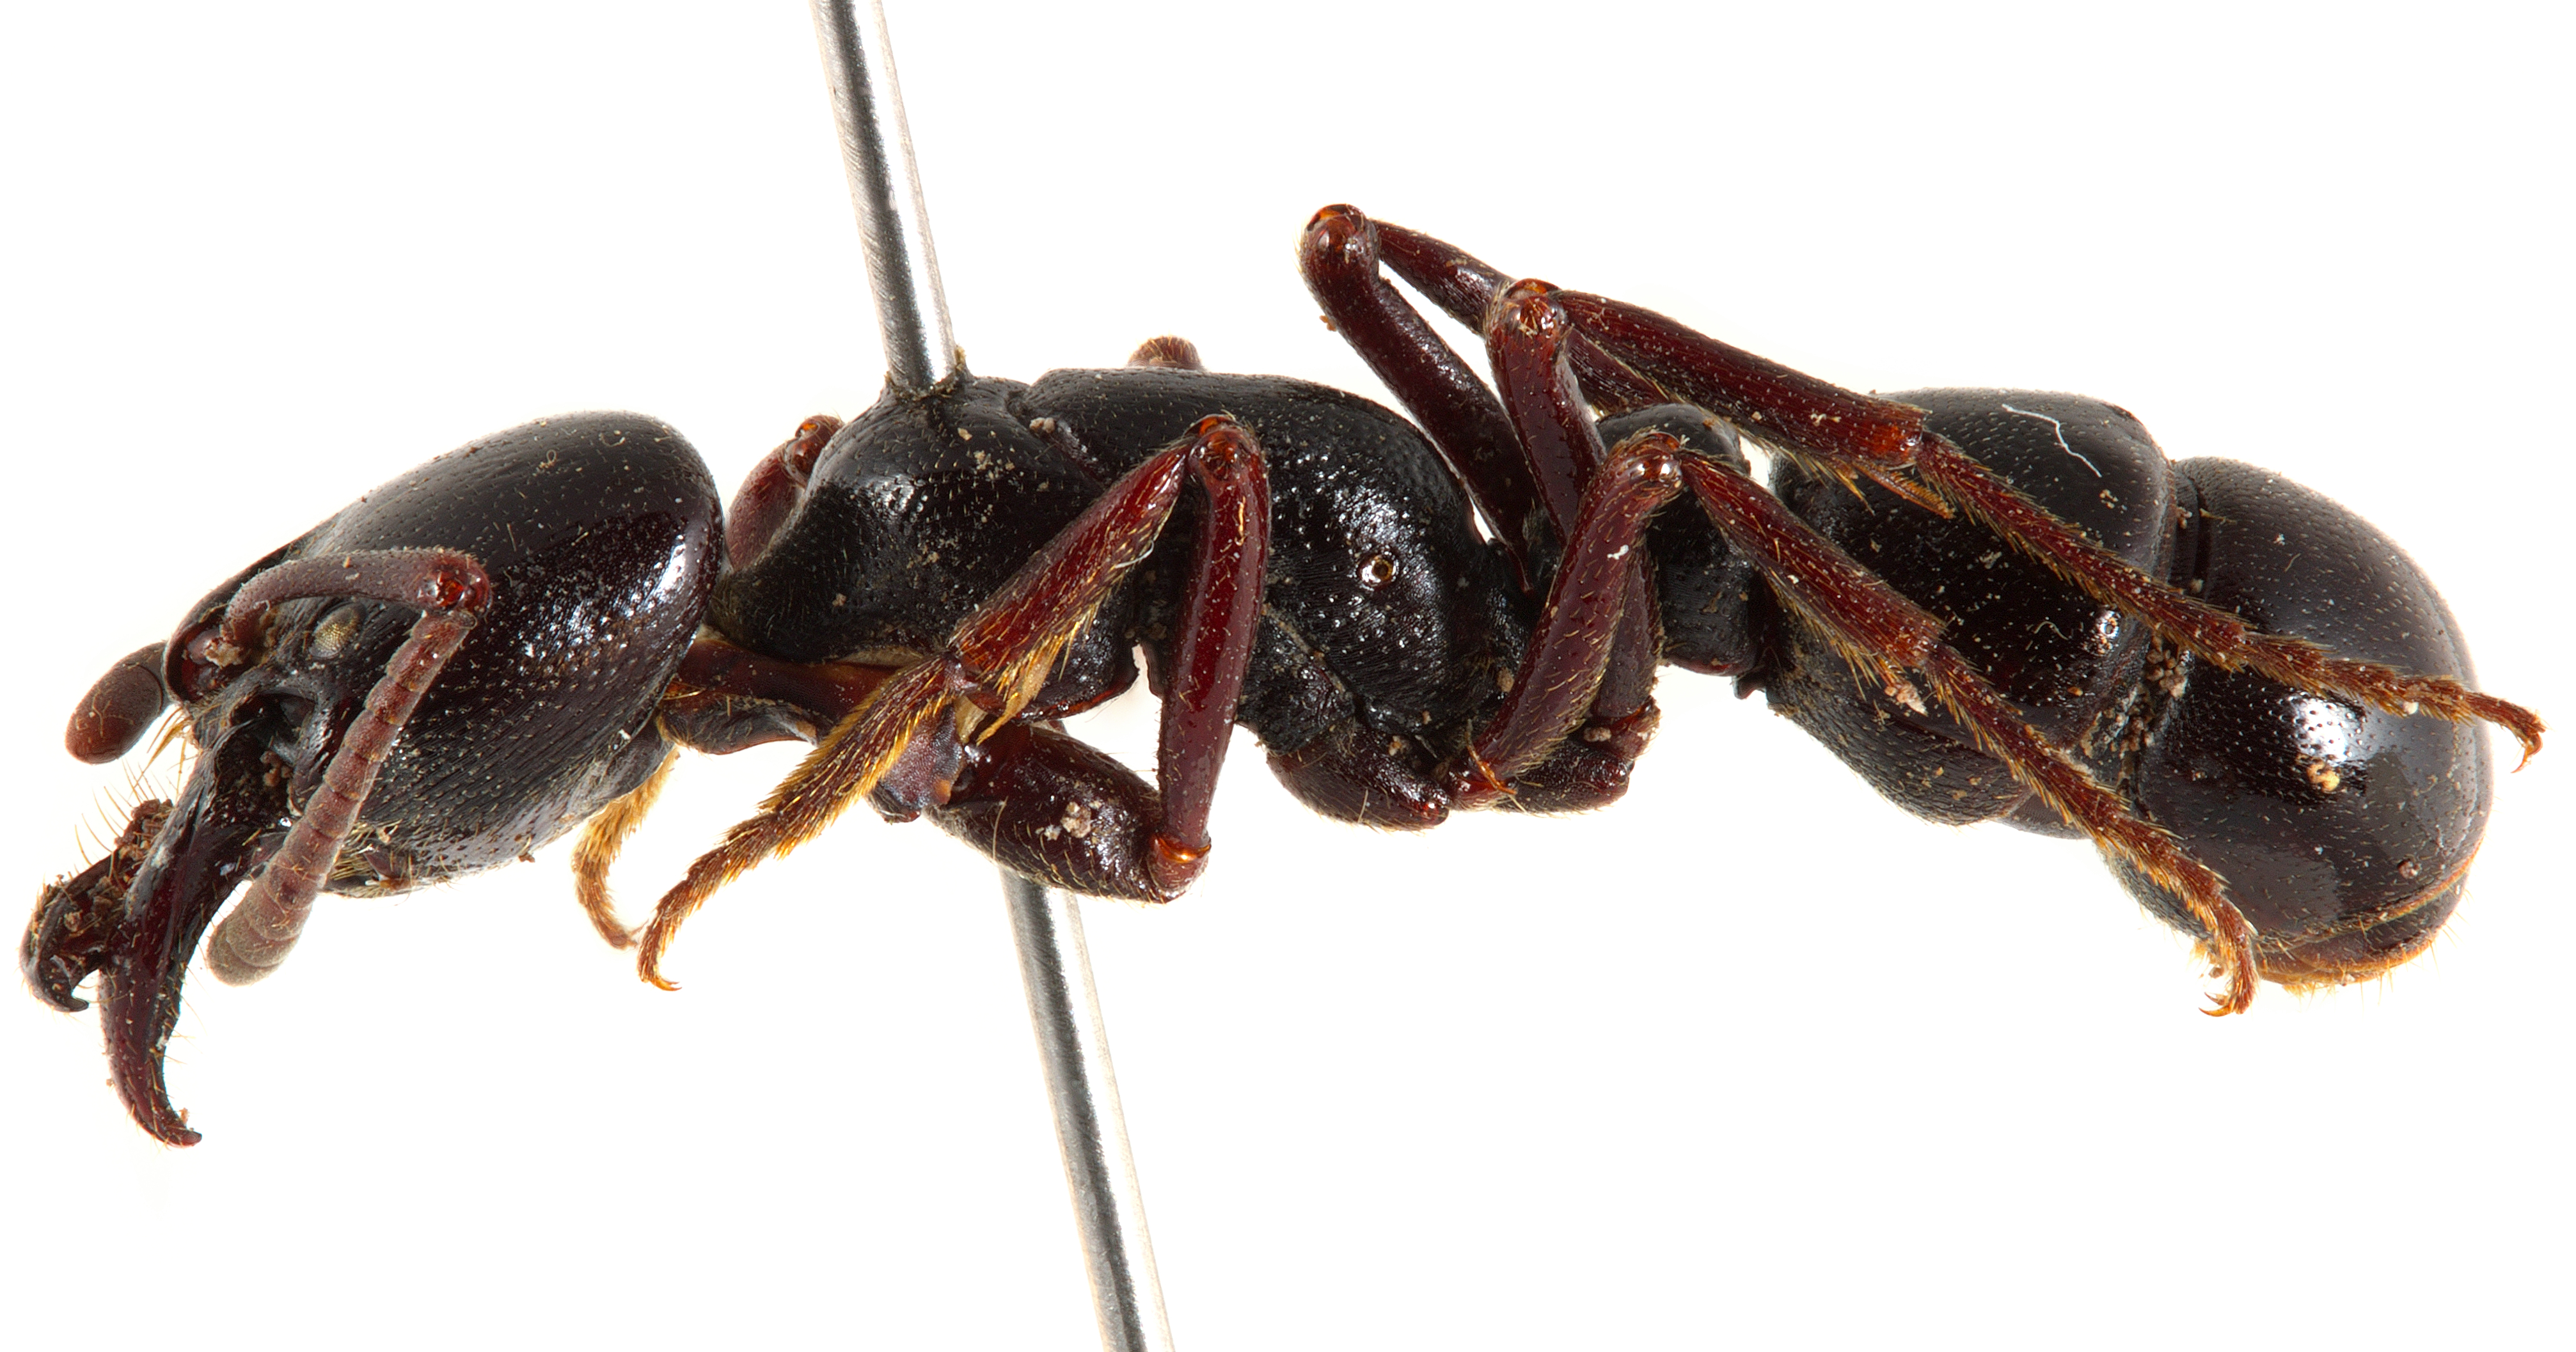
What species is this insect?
Plectroctena mandibularis
